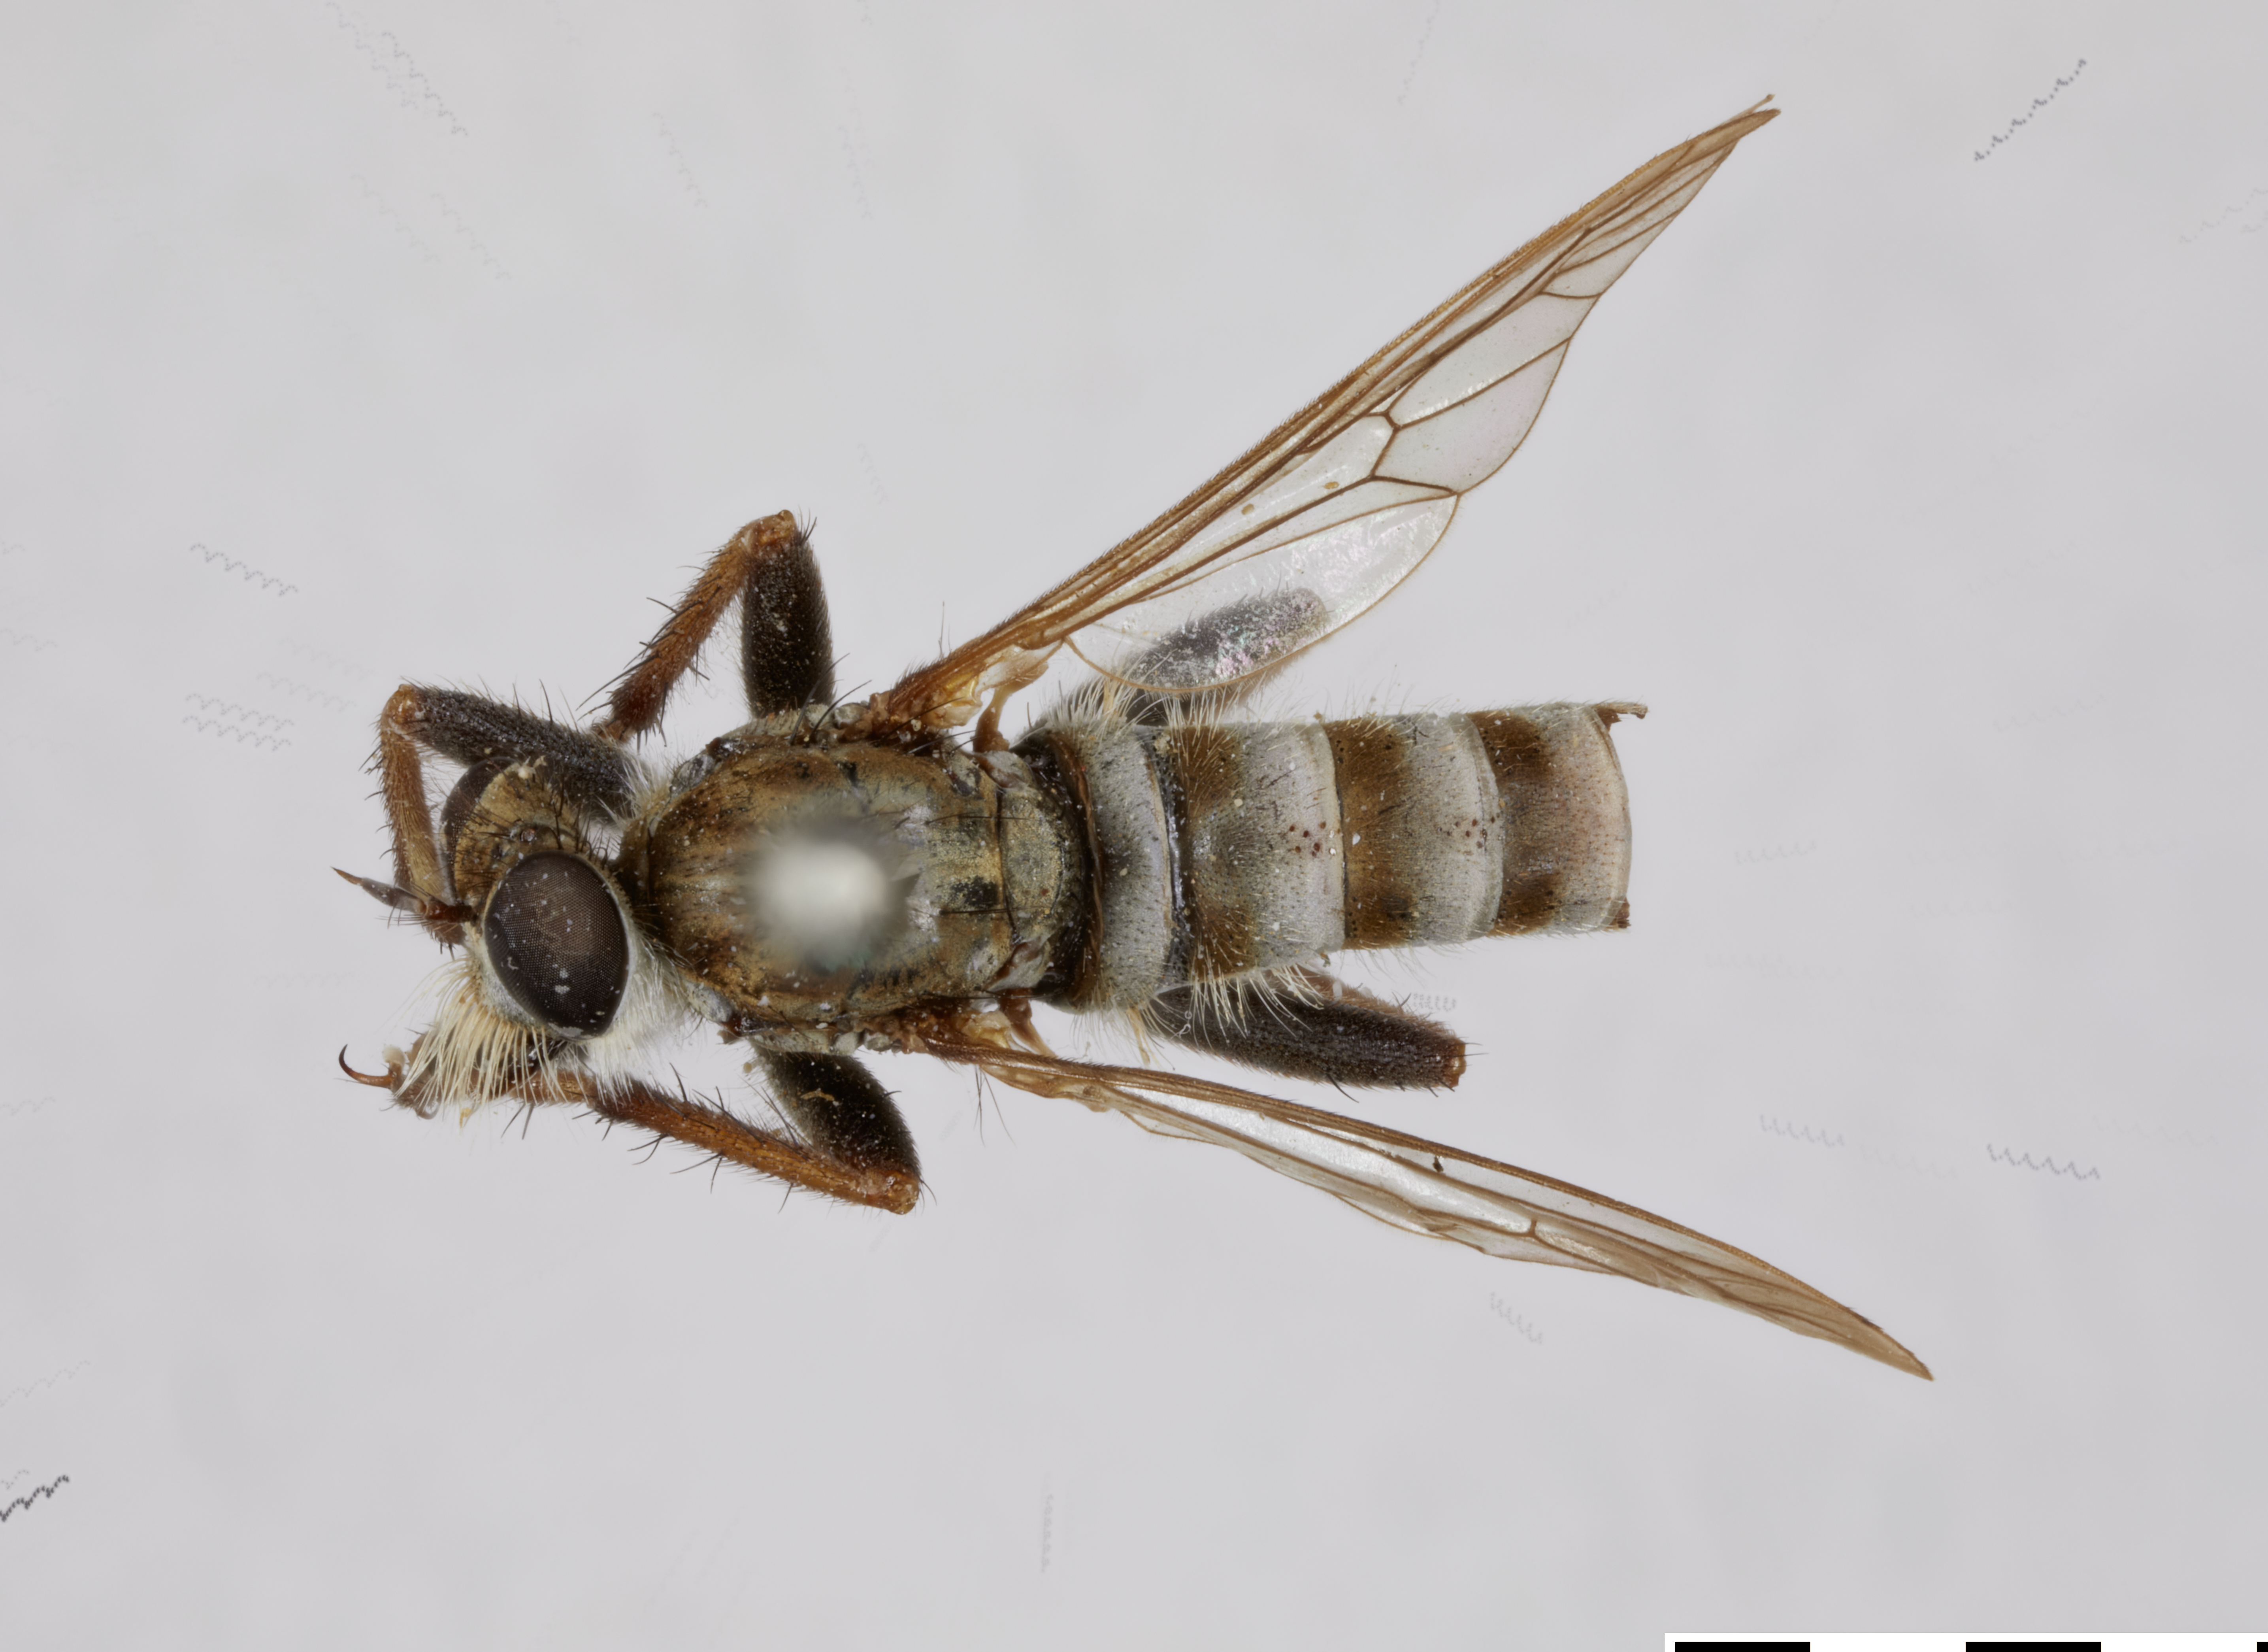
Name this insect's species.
Lasiopogon flammeus
